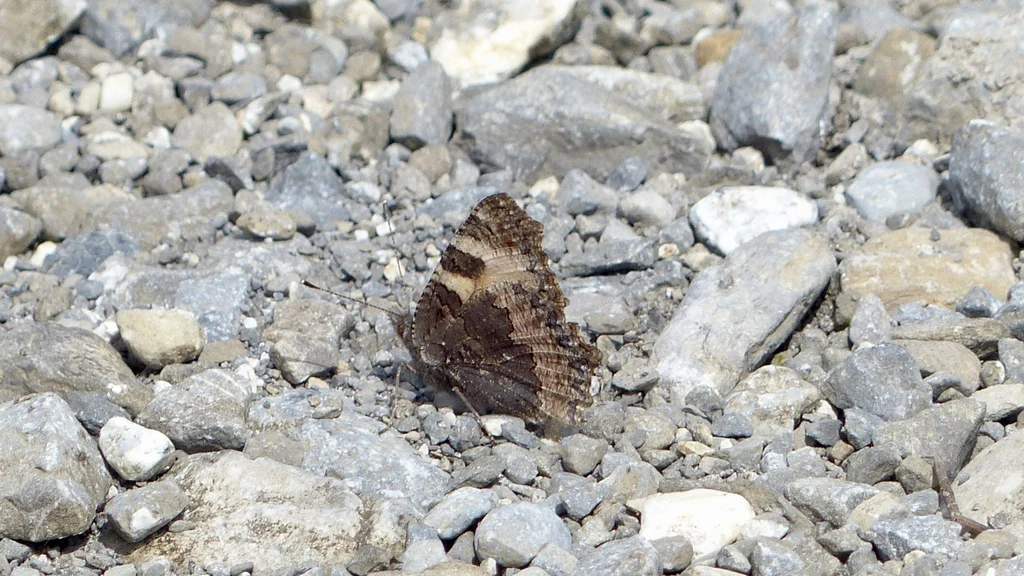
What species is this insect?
Aglais urticae
